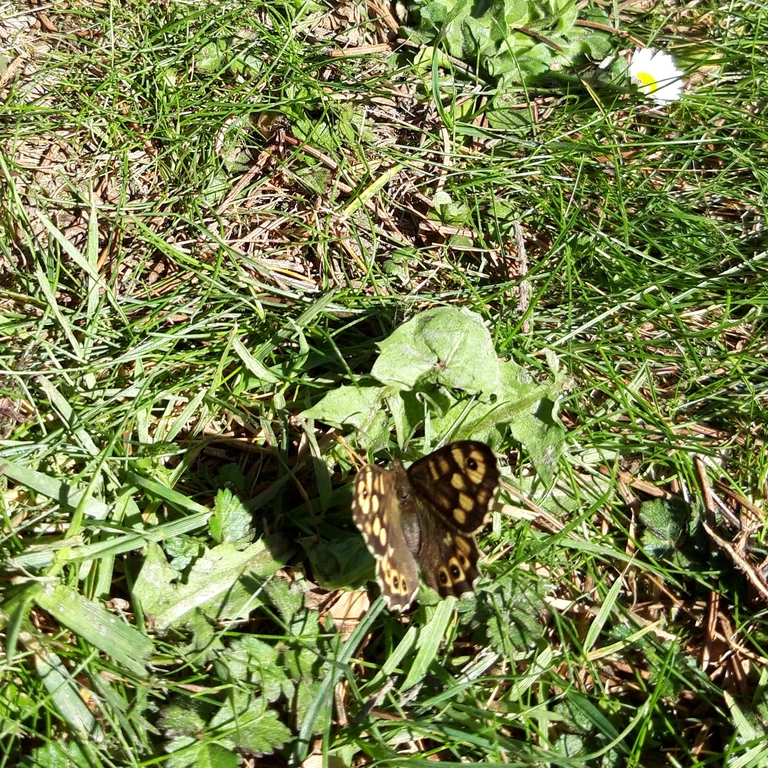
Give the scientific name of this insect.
Pararge aegeria
